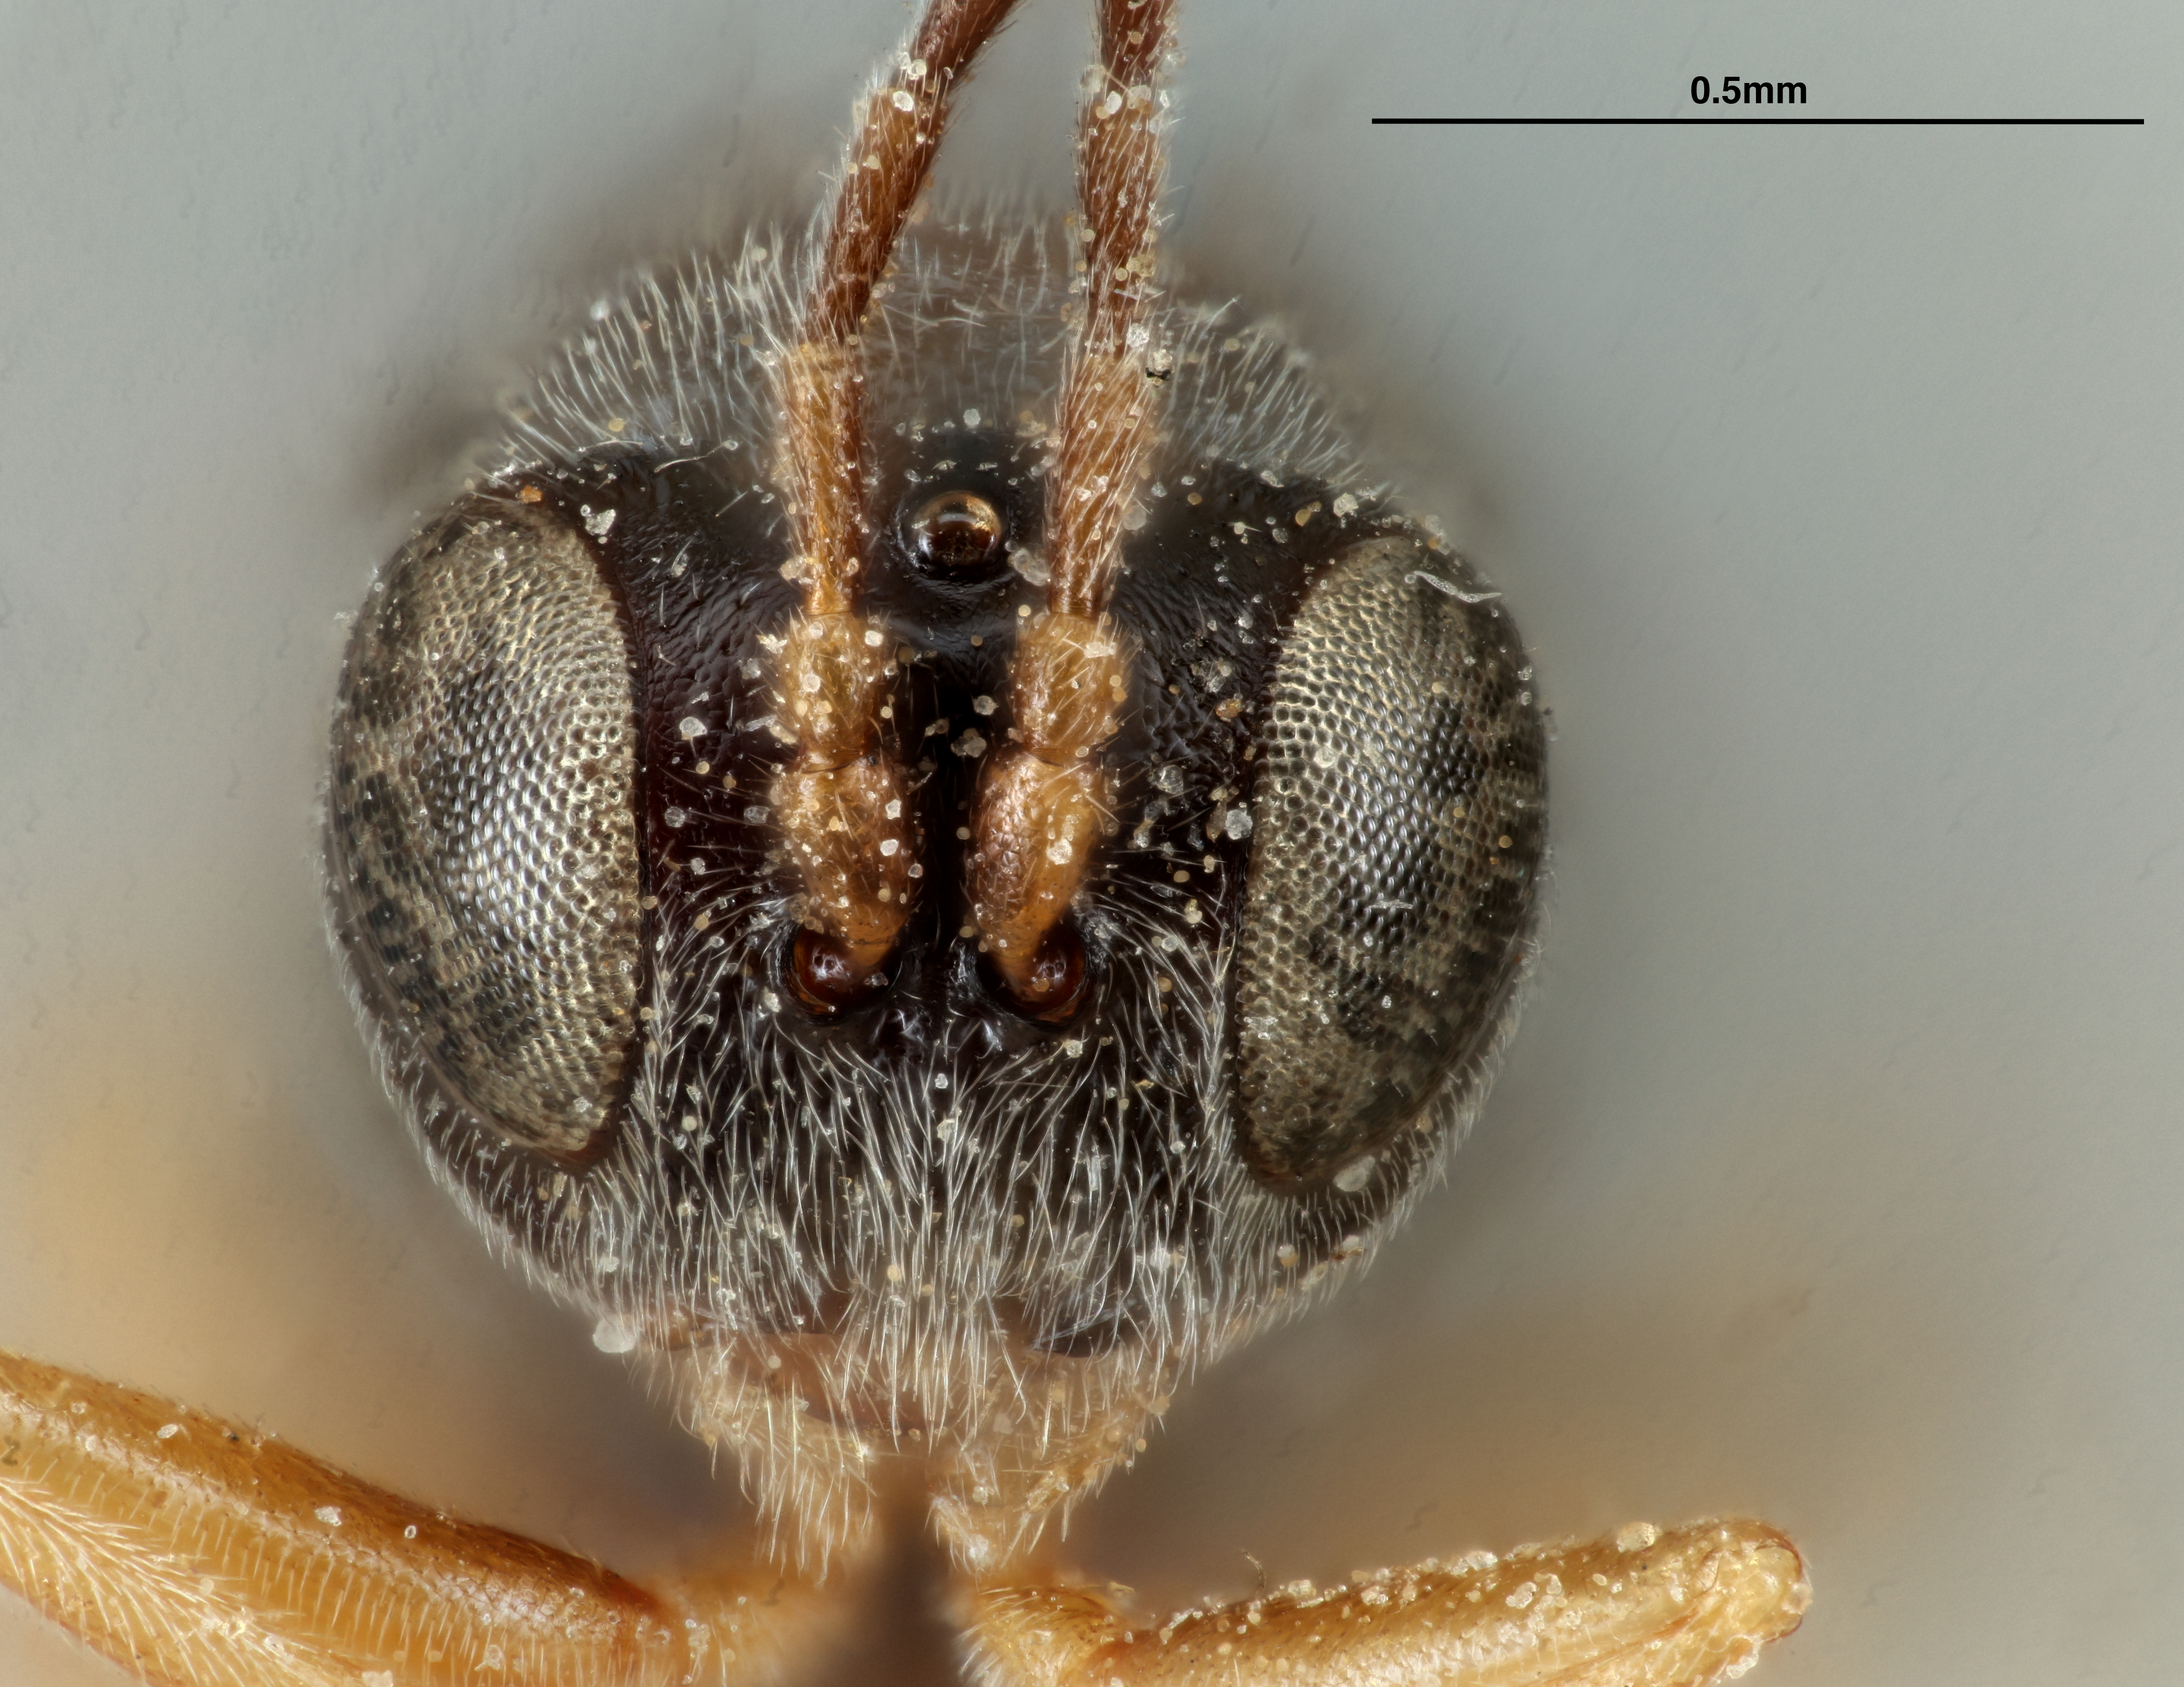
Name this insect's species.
Periclistus californicus
